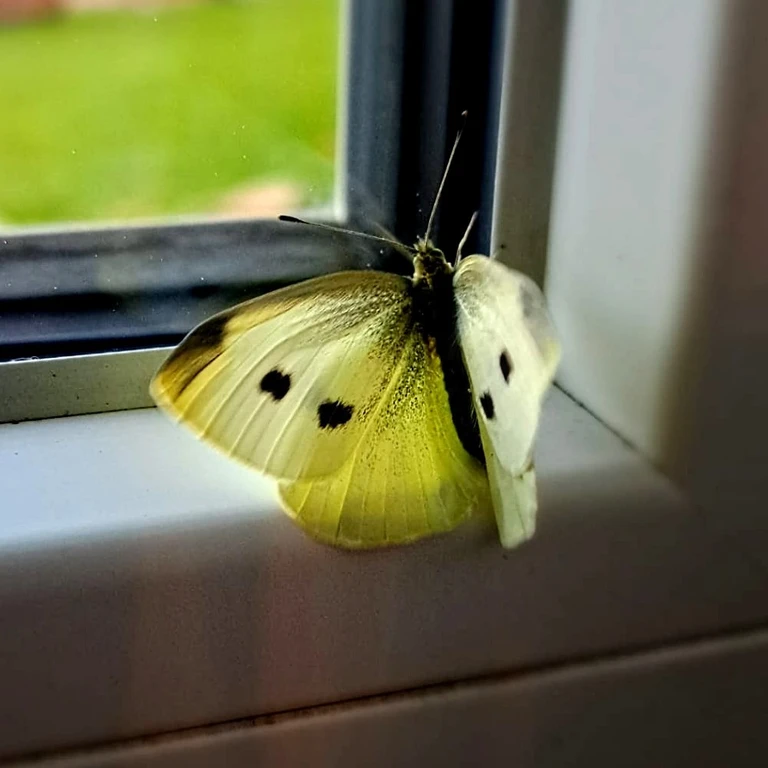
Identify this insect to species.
Pieris rapae
